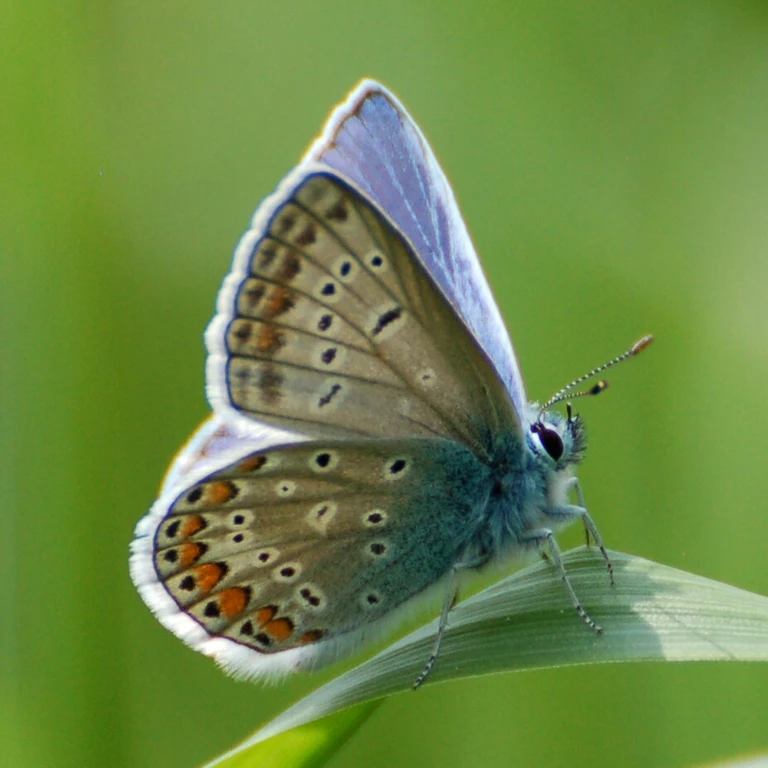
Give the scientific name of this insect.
Polyommatus icarus
